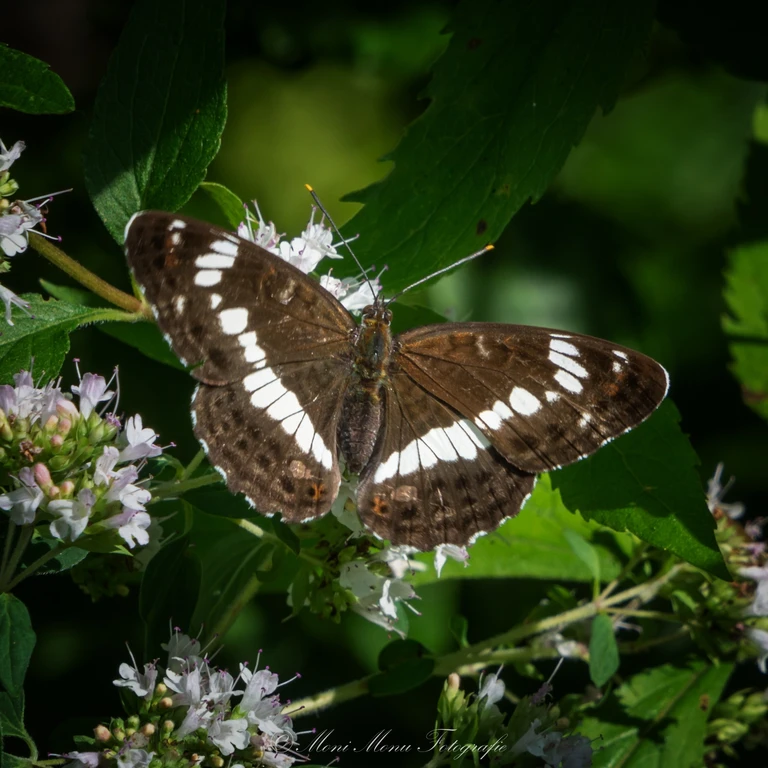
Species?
Limenitis camilla (also Ladoga camilla)
